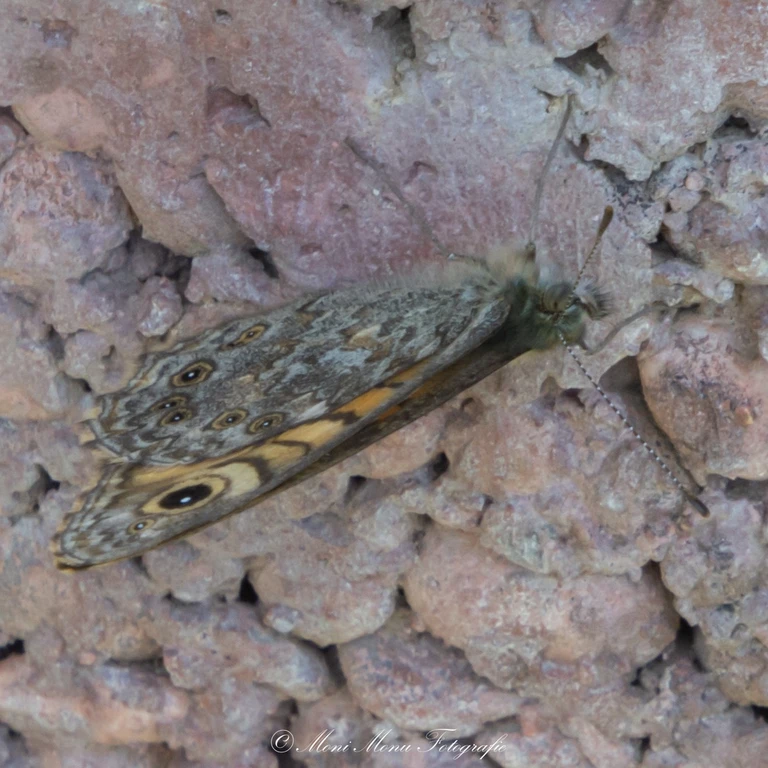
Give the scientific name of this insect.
Lasiommata megera (also Pararge megera)
